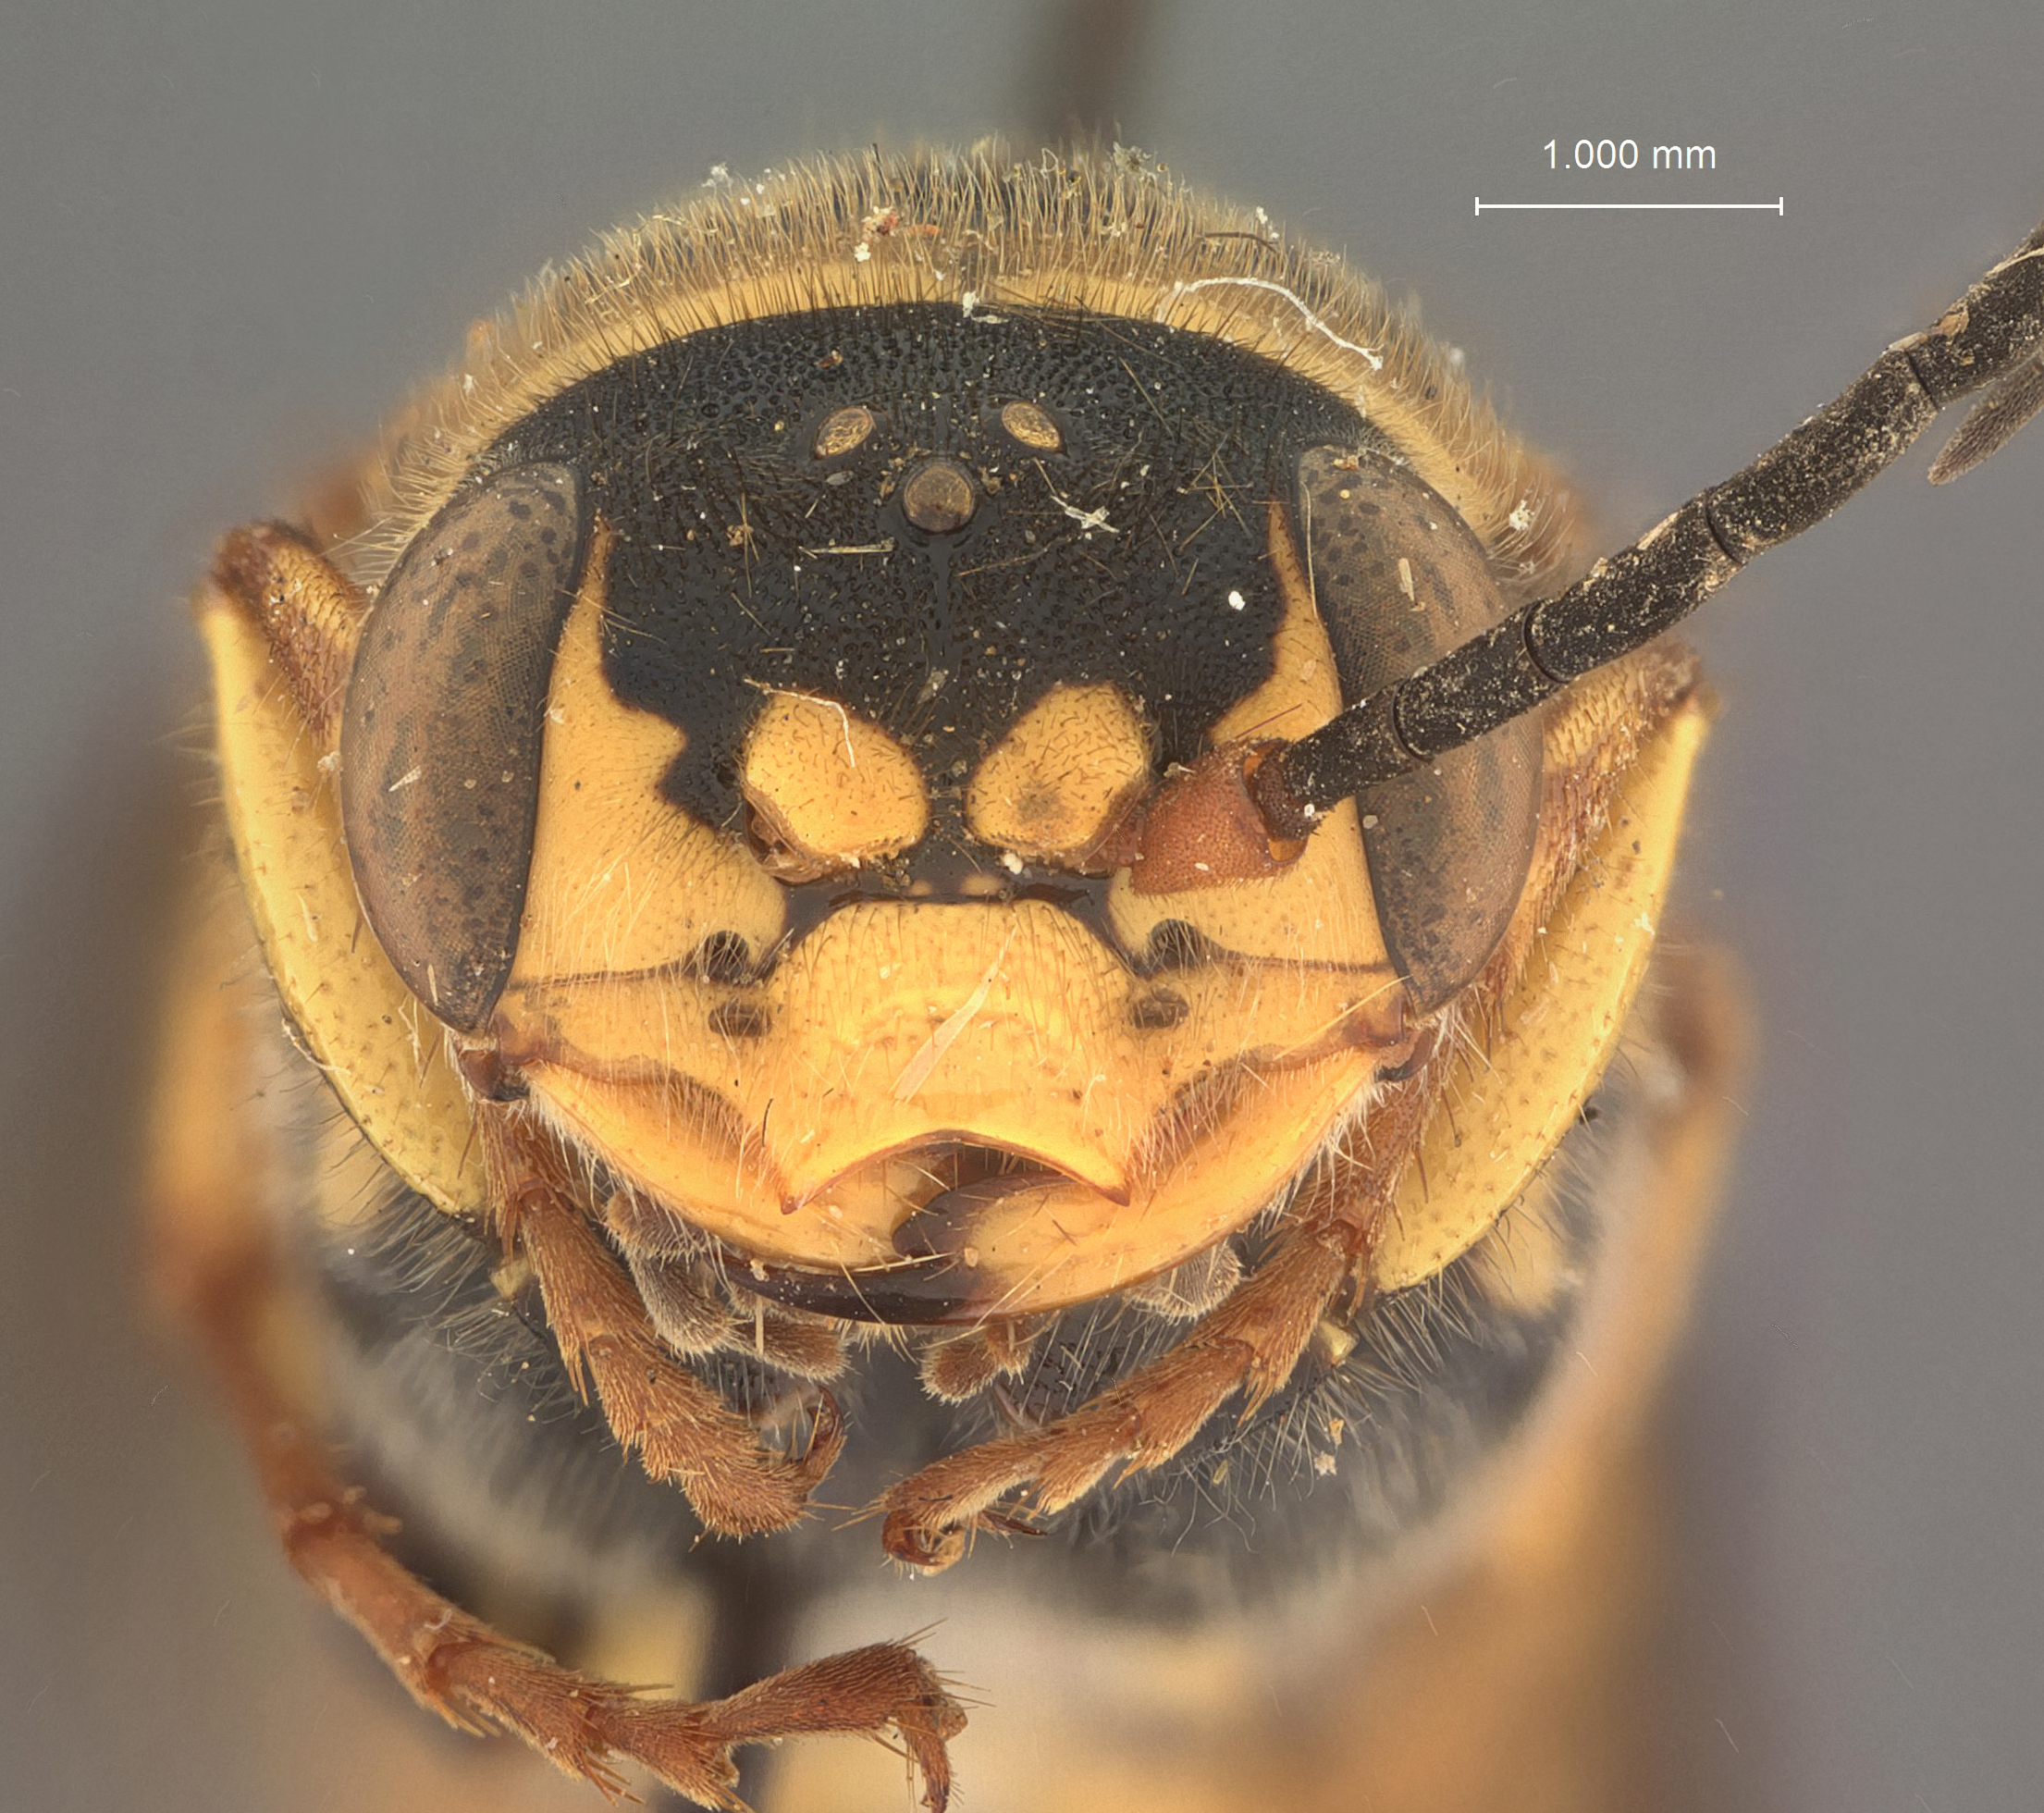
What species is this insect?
Eucyrtothynnus fiebrigi
